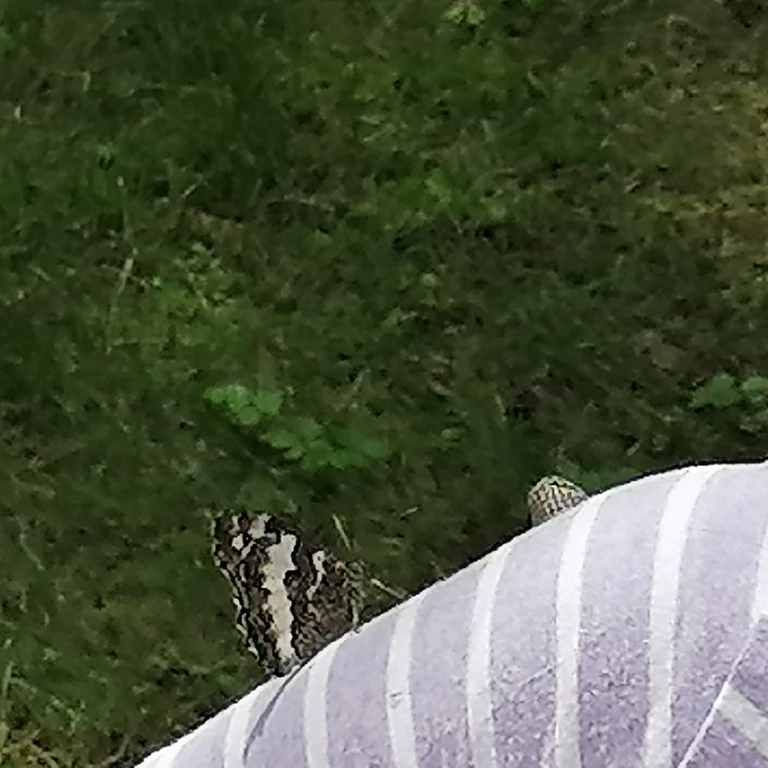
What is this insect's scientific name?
Brintesia circe
